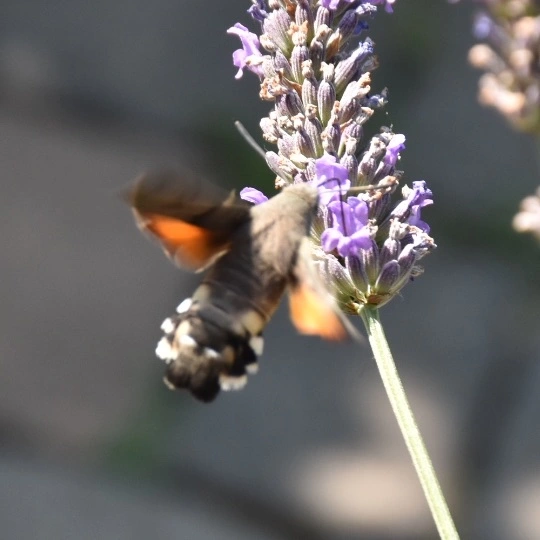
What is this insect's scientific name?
Macroglossum stellatarum
